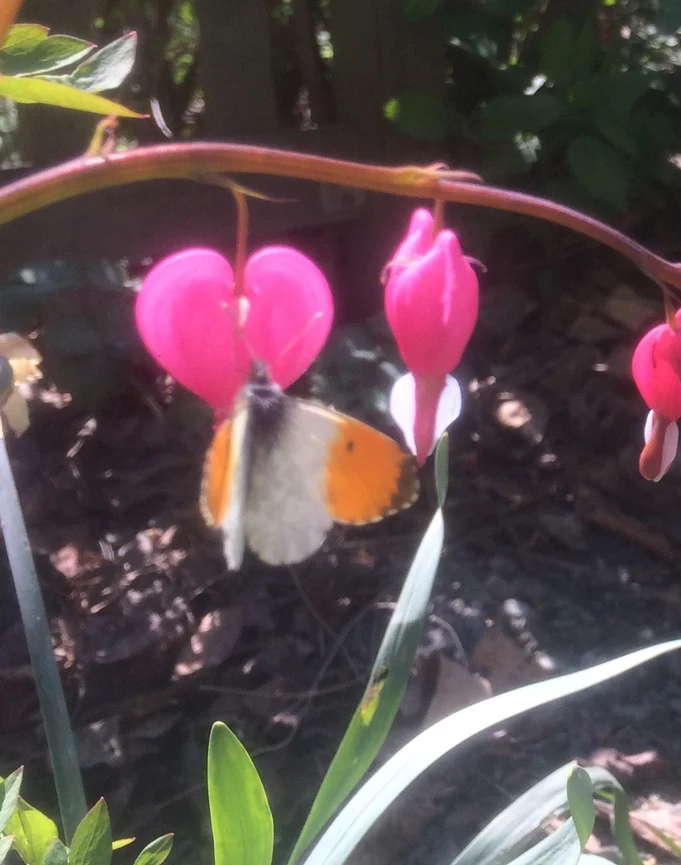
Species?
Anthocharis cardamines
